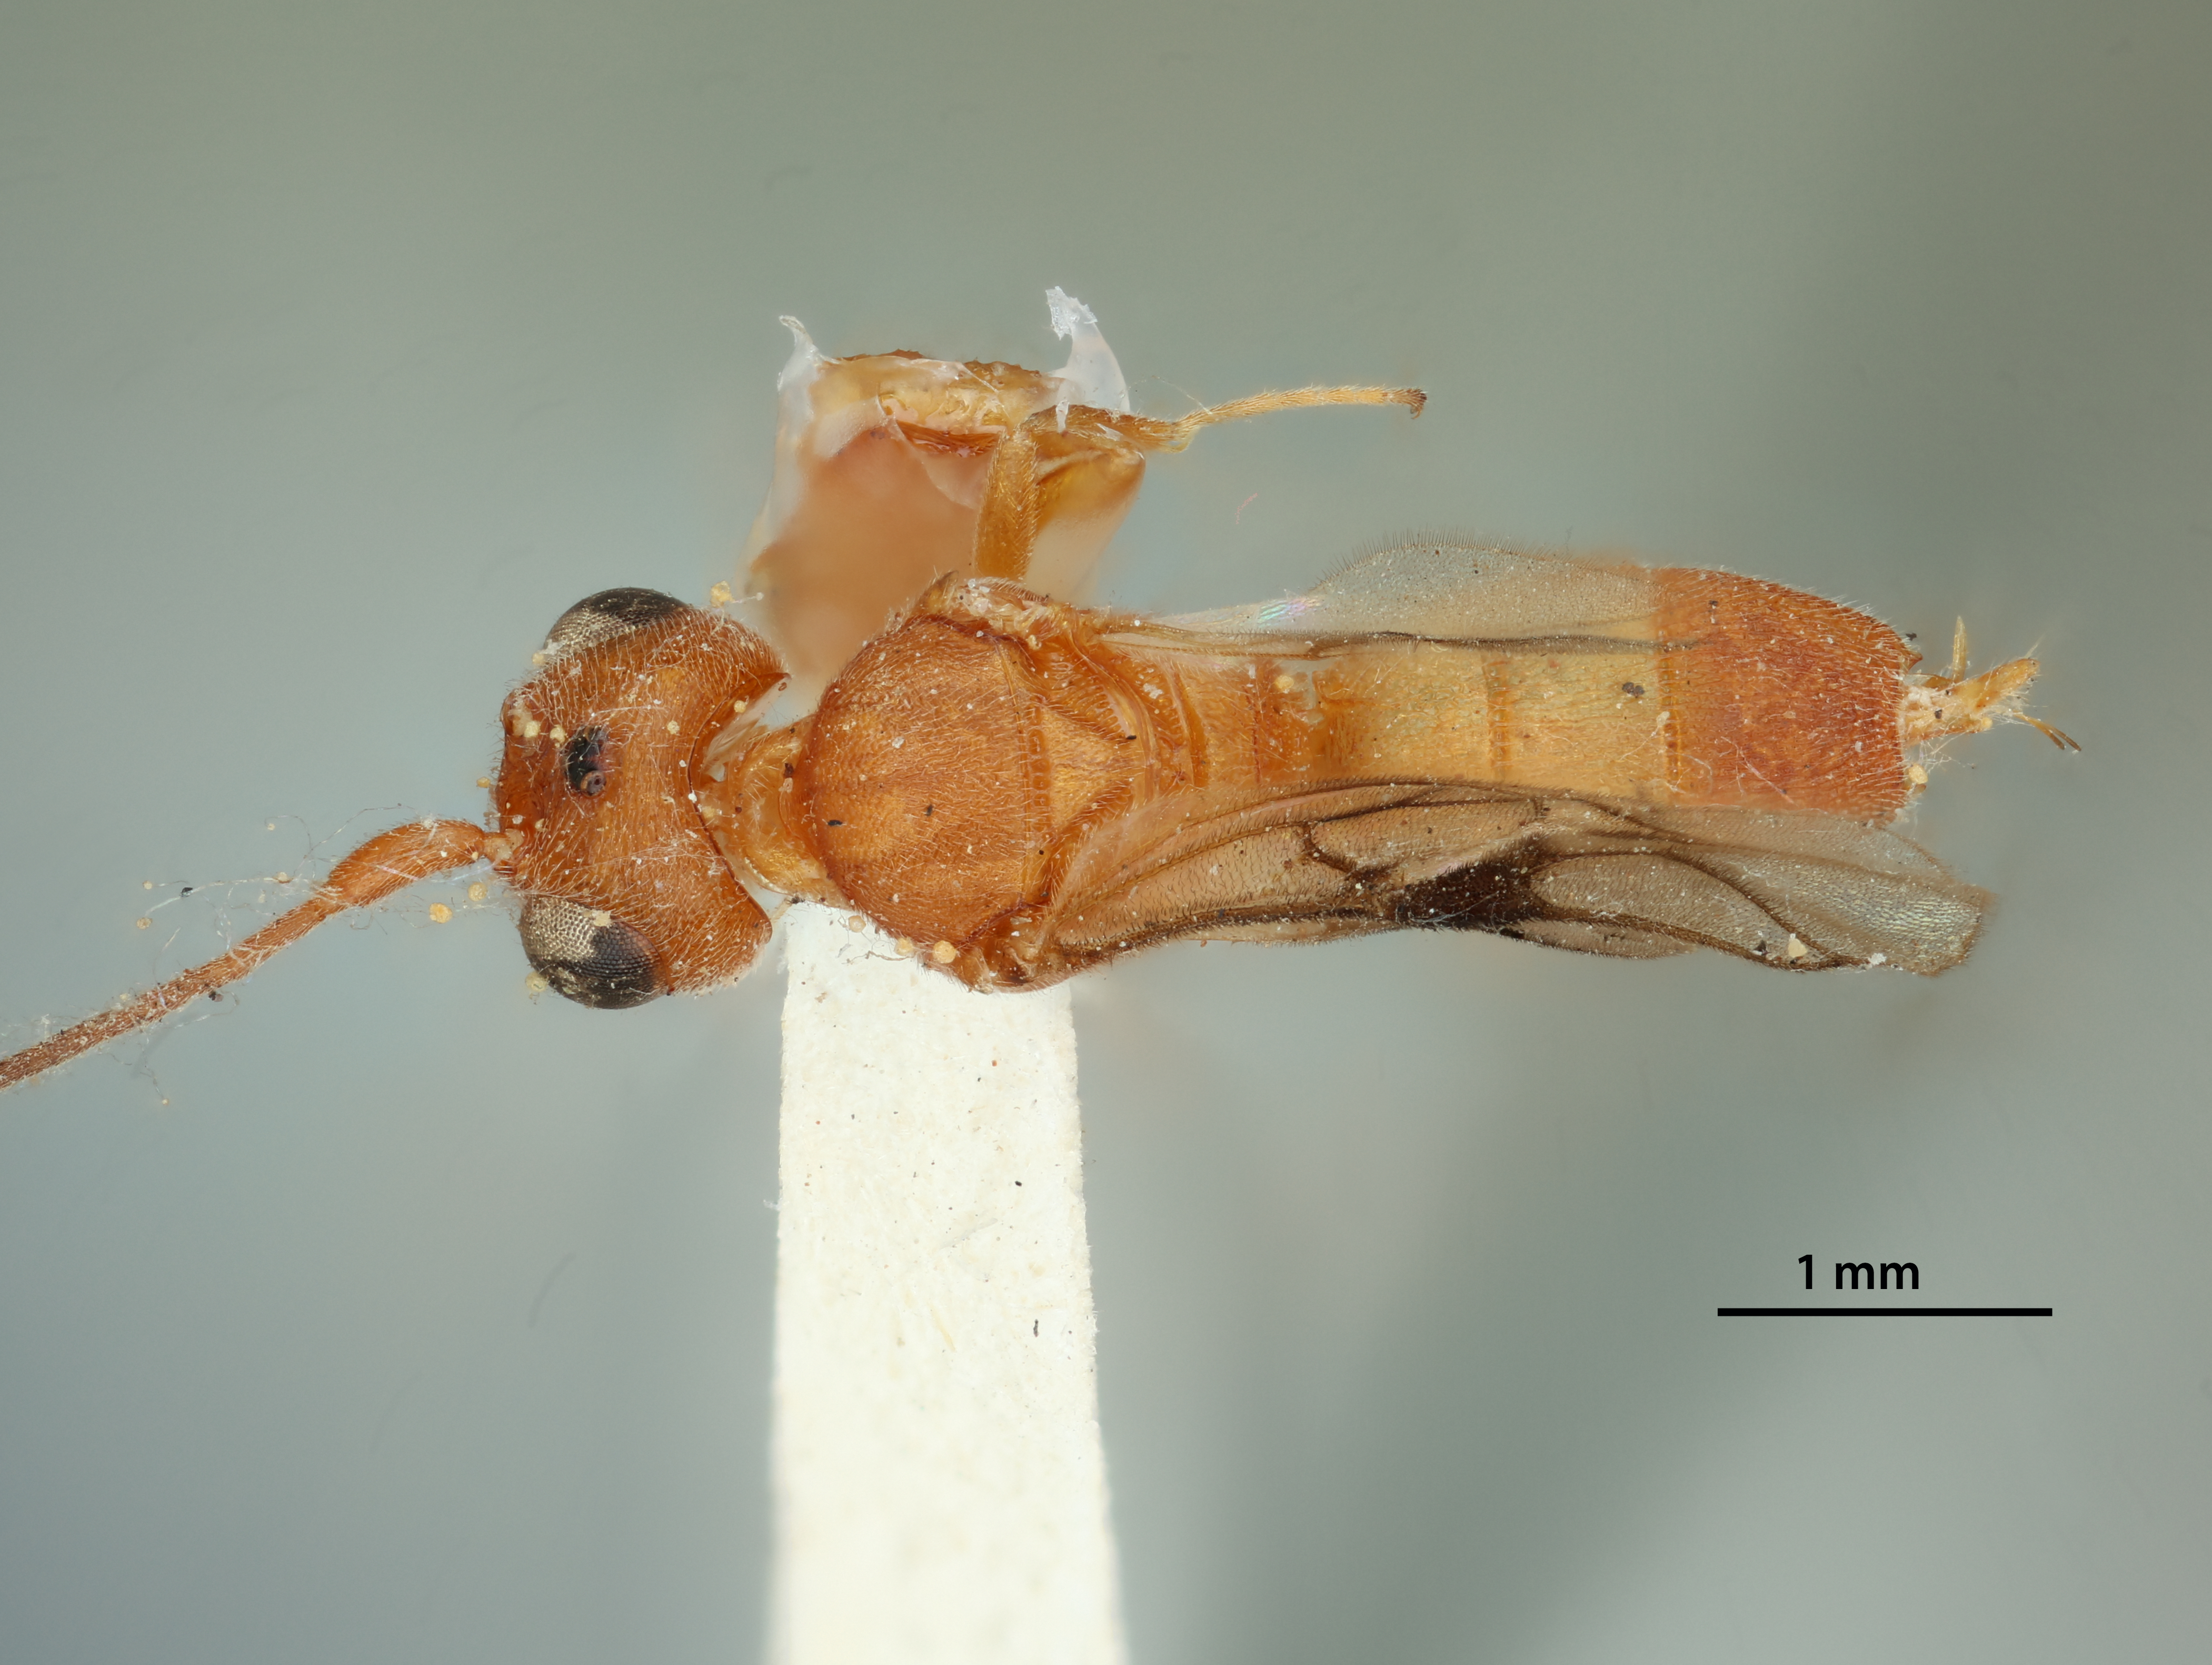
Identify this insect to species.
Phanerotoma australiensis
